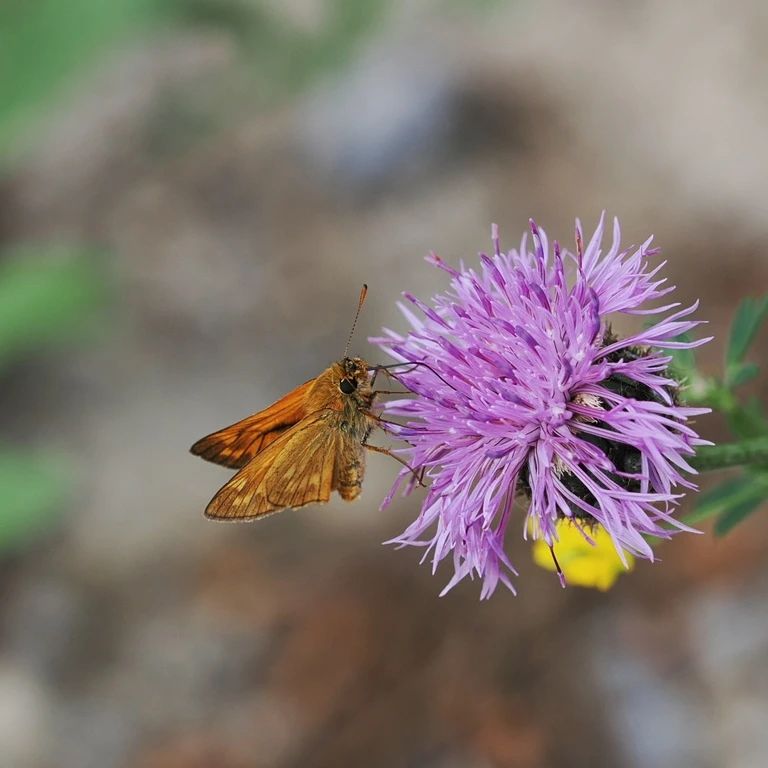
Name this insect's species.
Ochlodes sylvanus (also Ochlodes venata)
